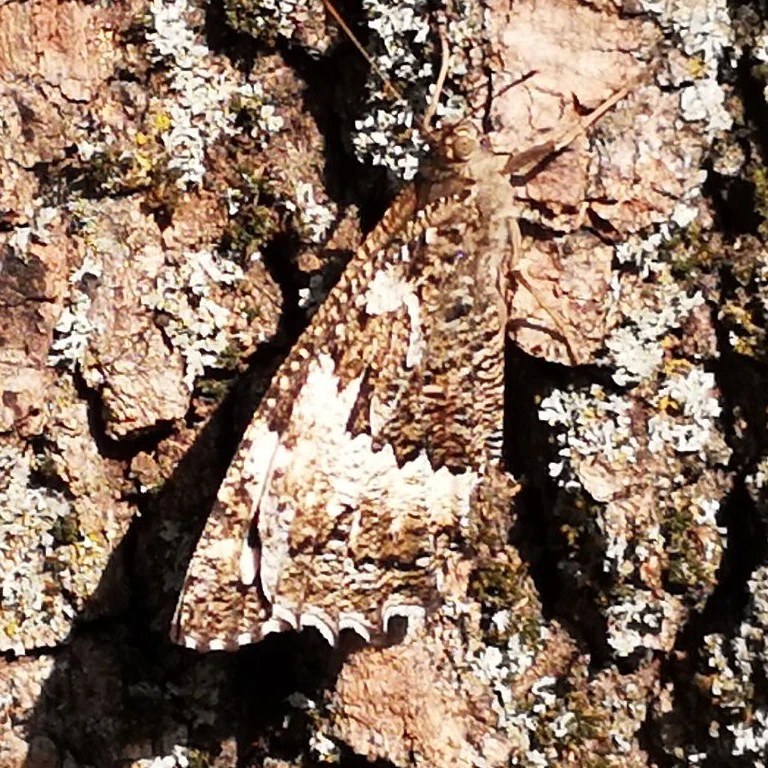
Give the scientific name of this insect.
Brintesia circe
